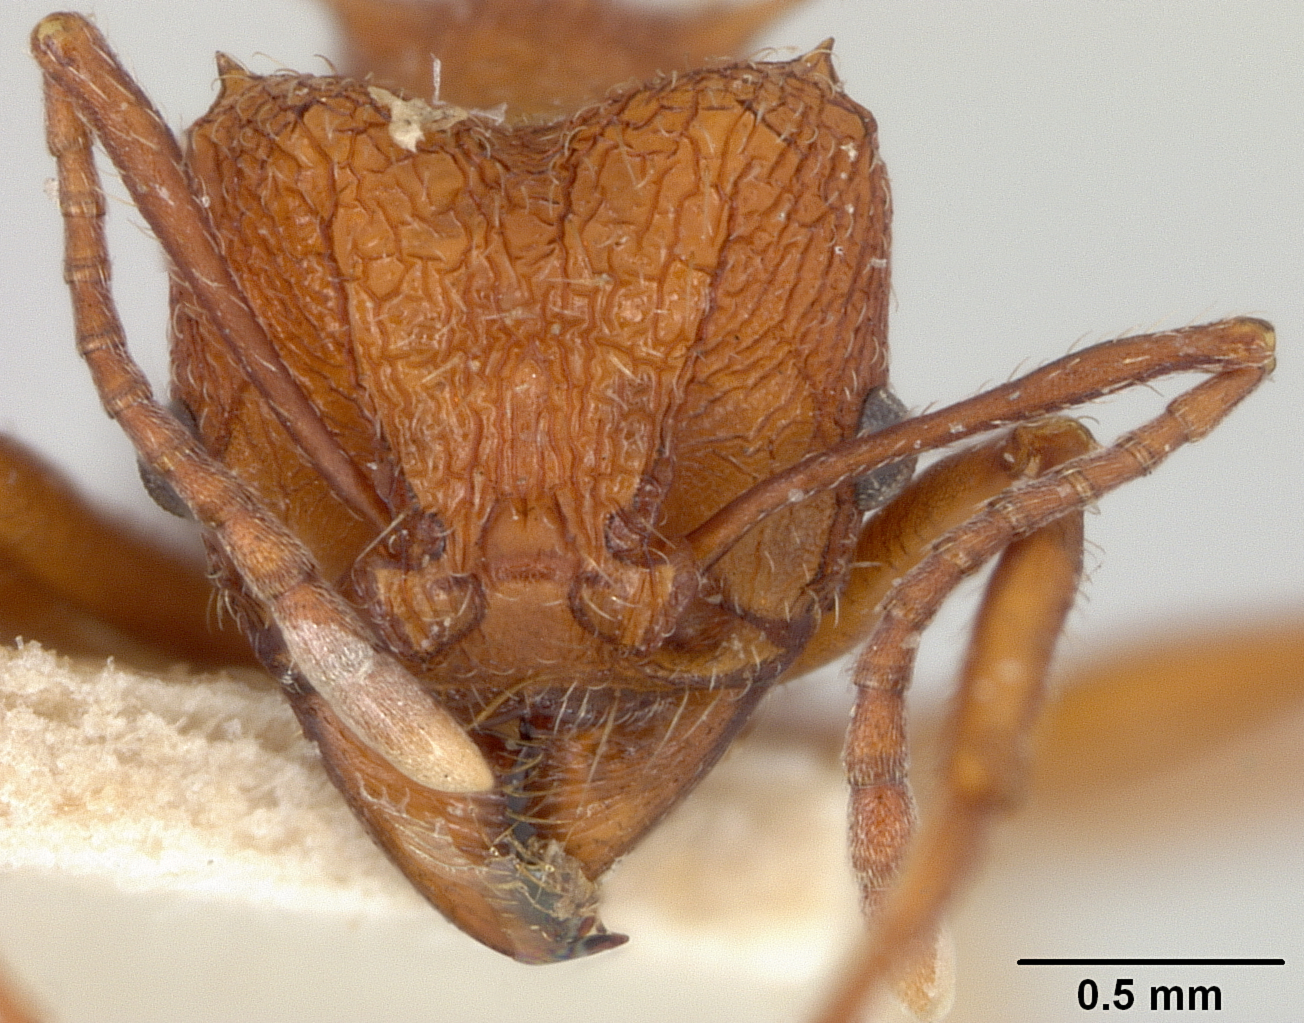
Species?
Atta silvestrii
